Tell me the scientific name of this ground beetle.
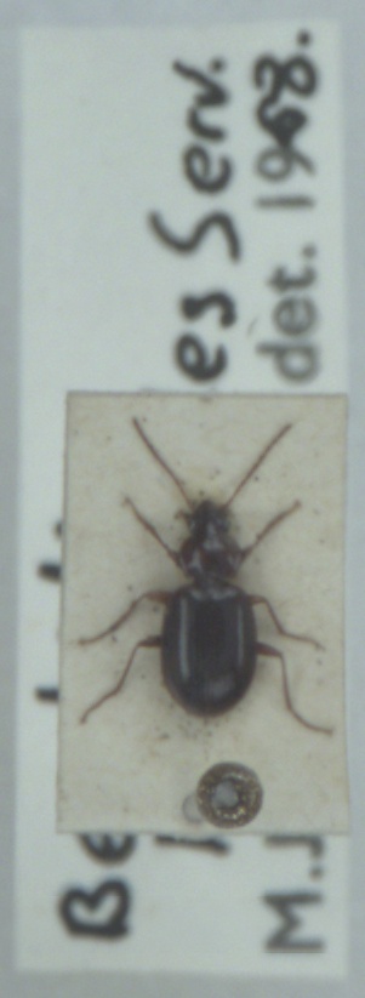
Ocys harpaloides
